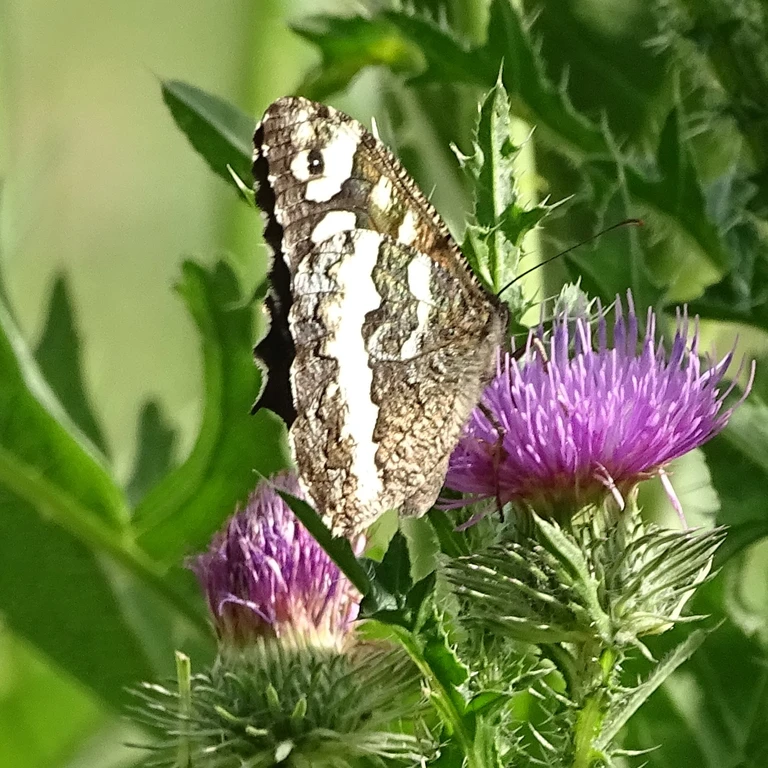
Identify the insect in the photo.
Brintesia circe
